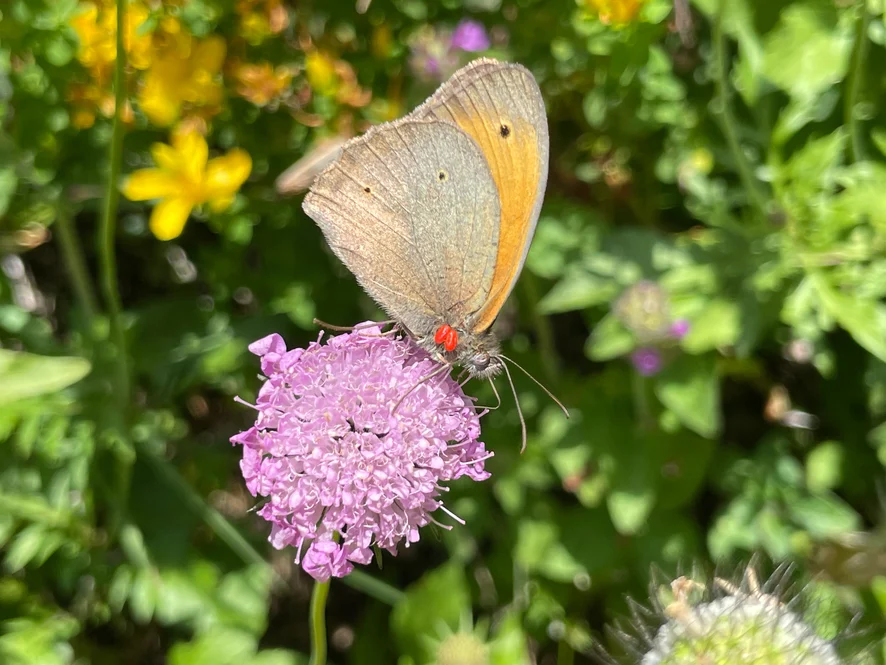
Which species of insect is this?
Maniola jurtina
